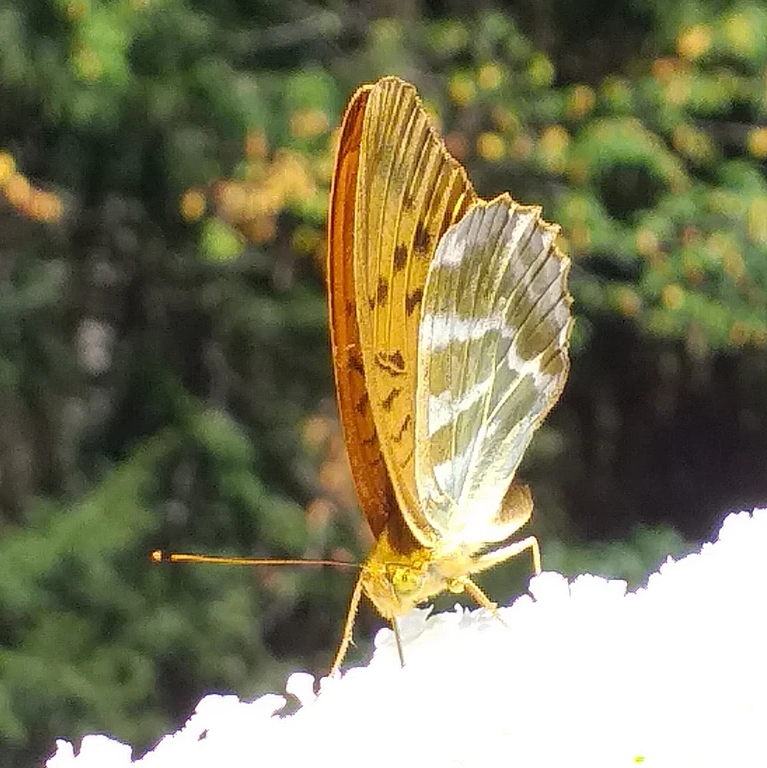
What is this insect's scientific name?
Argynnis paphia
